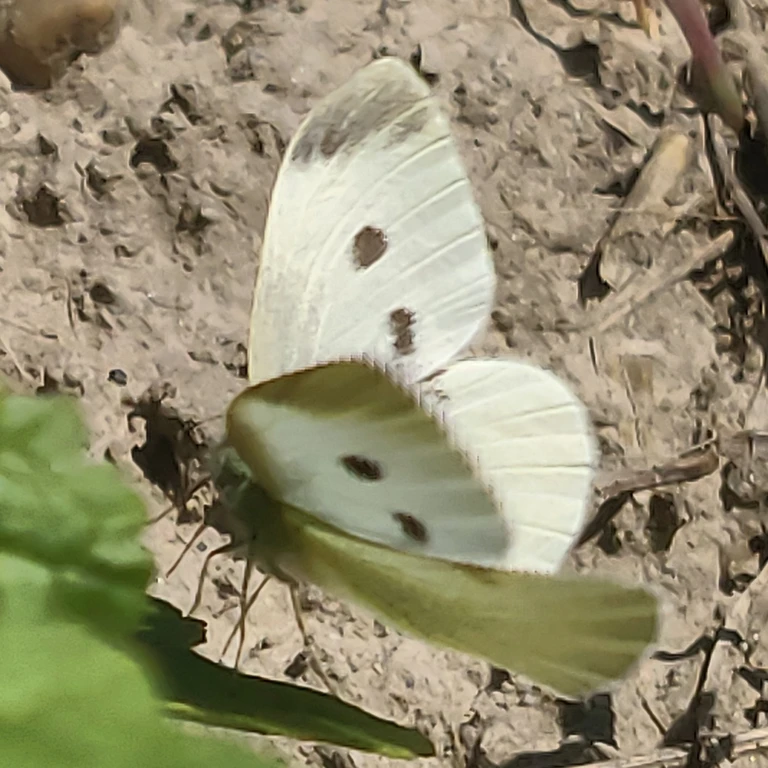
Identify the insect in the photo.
Pieris rapae
